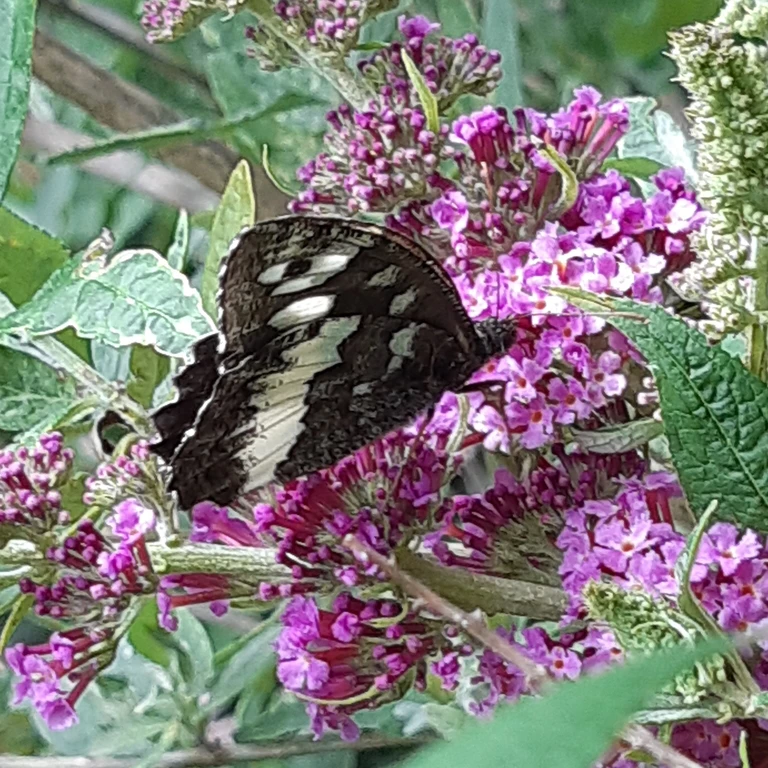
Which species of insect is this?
Brintesia circe
